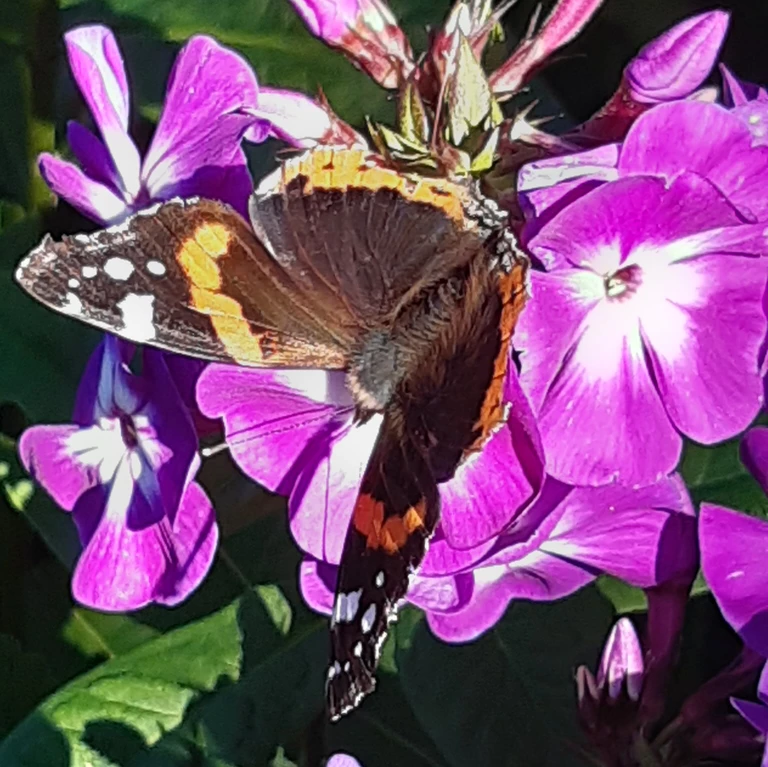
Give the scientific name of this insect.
Vanessa atalanta
